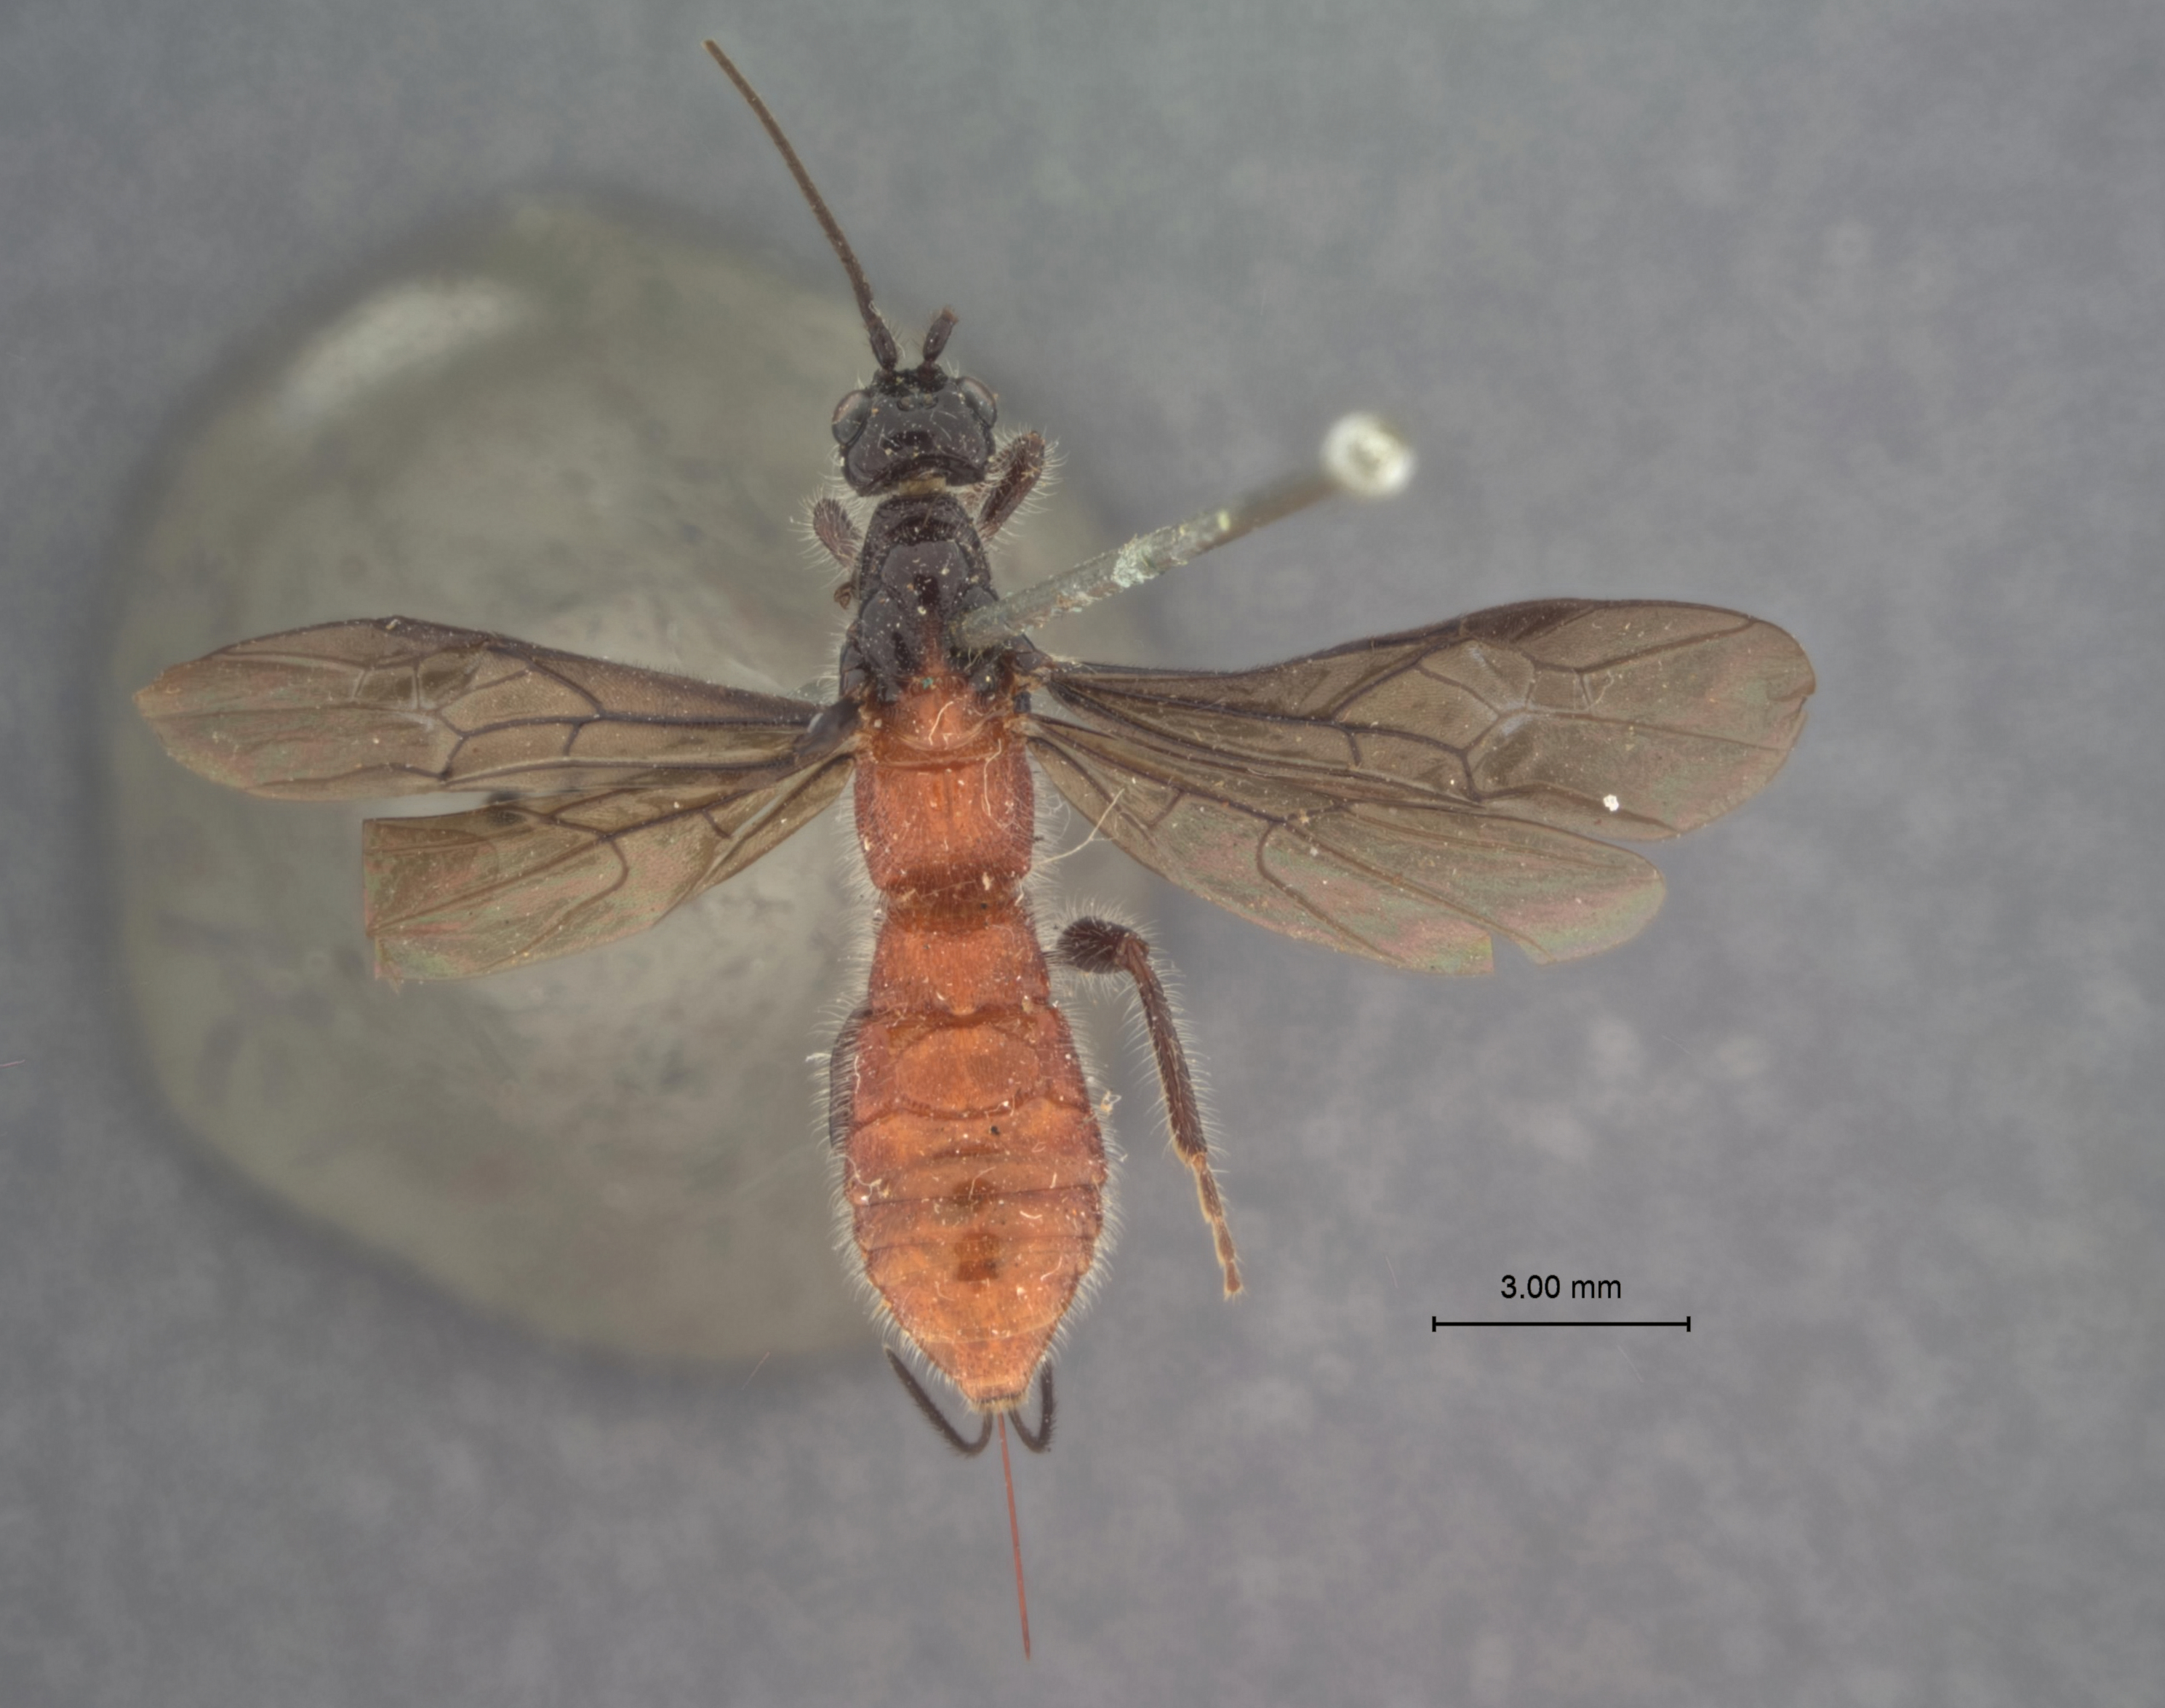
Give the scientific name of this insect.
Odontobracon elaphidiovorus
